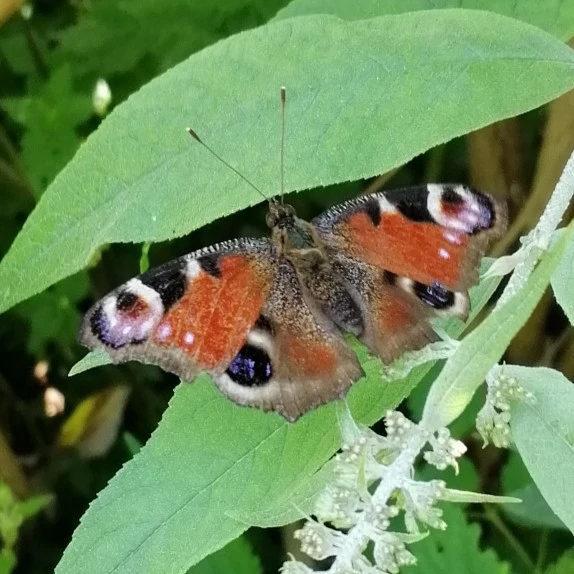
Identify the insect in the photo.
Aglais io
